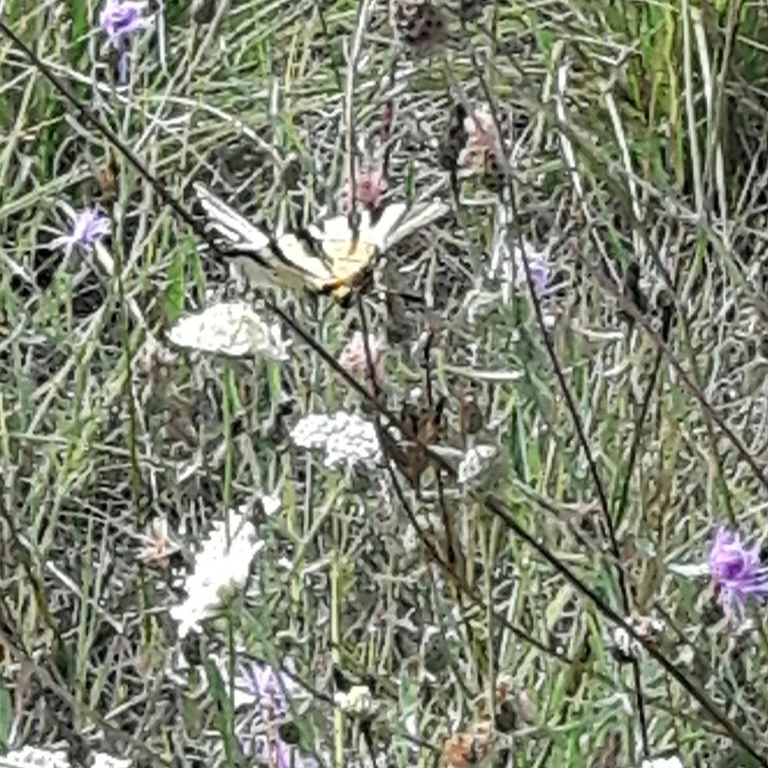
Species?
Iphiclides podalirius
